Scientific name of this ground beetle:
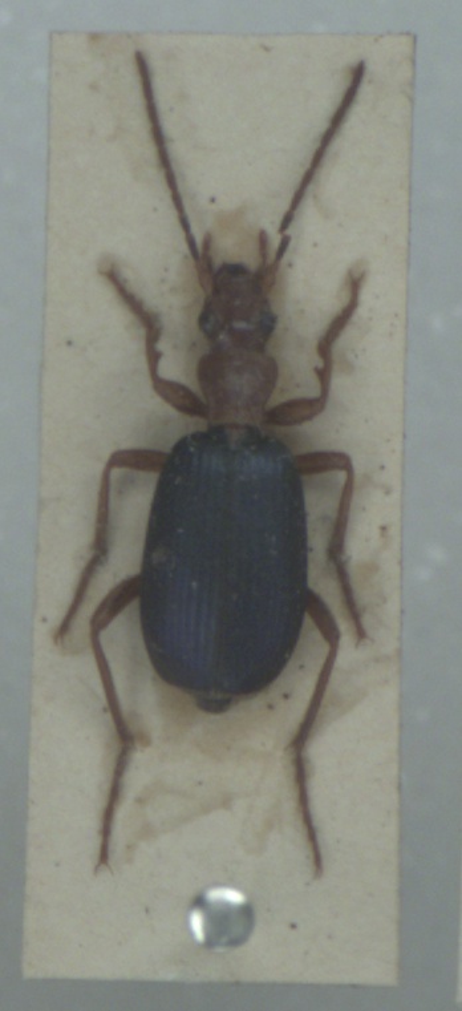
Brachinus crepitans
